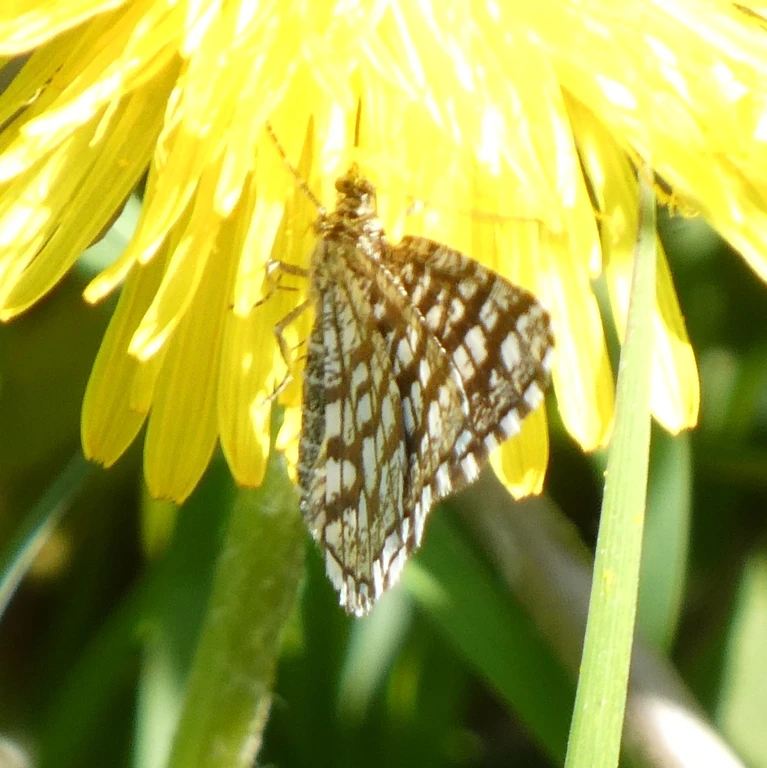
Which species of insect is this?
Chiasmia clathrata
